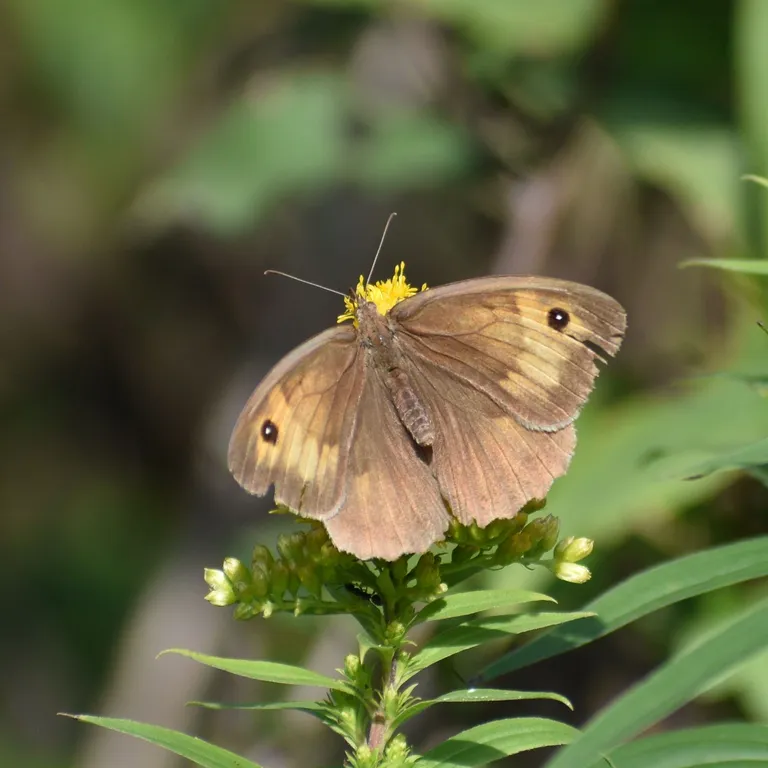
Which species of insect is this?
Maniola jurtina
